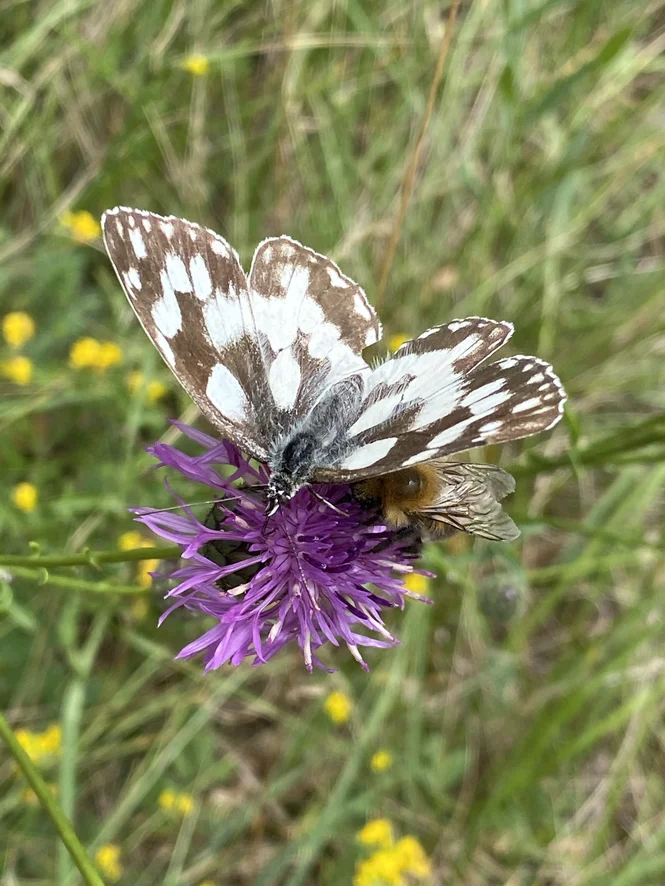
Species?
Melanargia galathea
